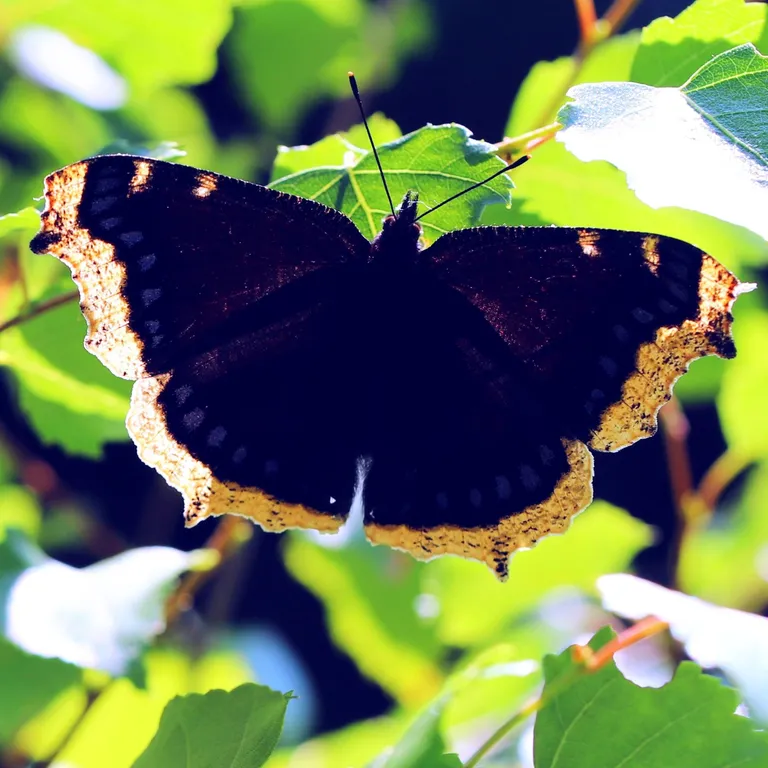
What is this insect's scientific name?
Nymphalis antiopa
